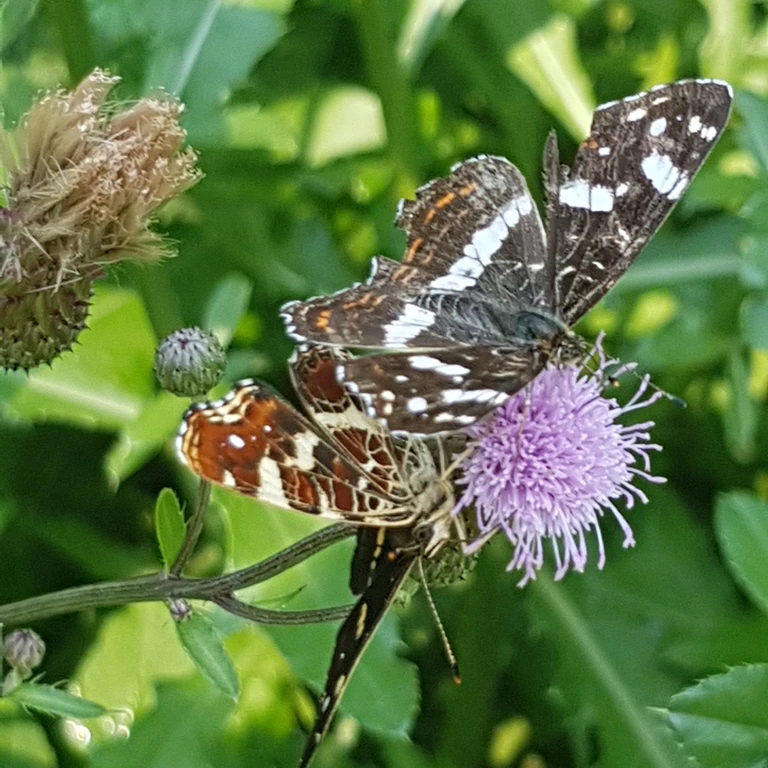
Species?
Araschnia levana
